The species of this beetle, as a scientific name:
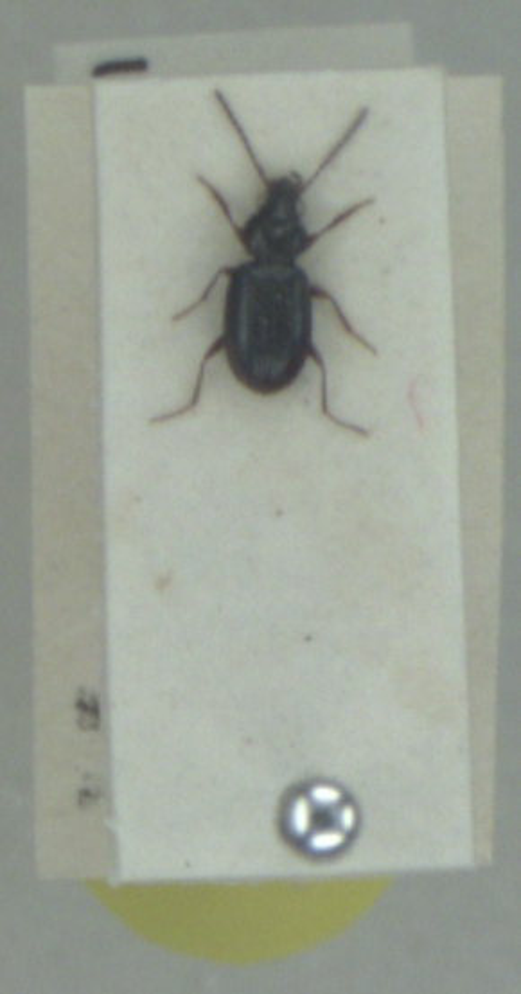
Bembidion clarkei
